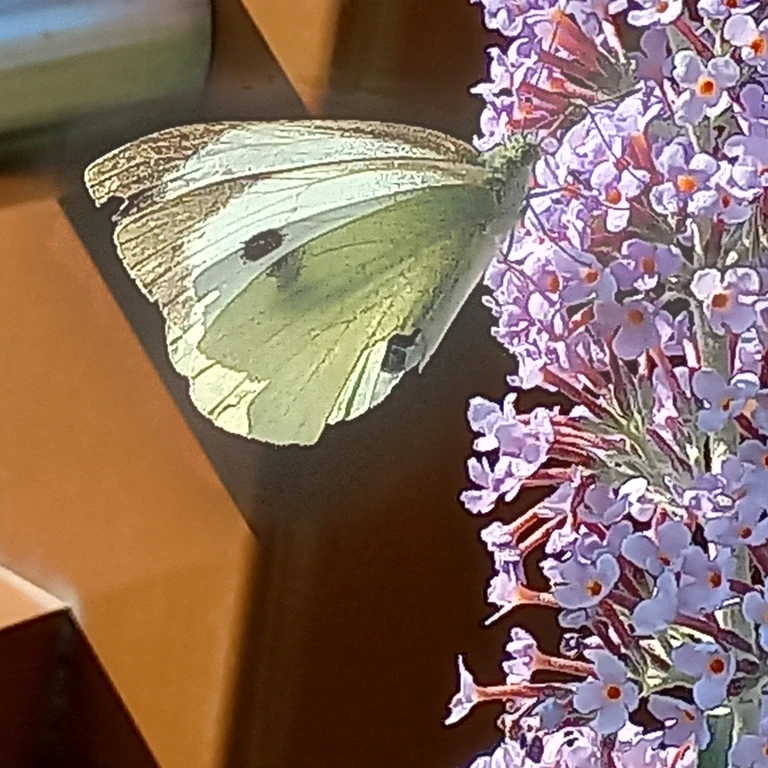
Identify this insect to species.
Pieris brassicae
